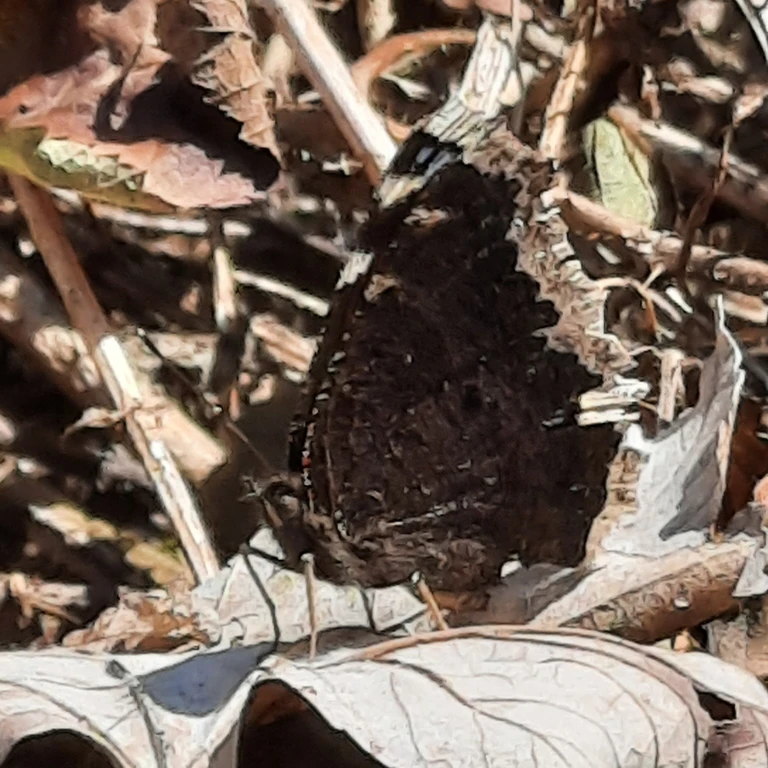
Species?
Nymphalis antiopa
